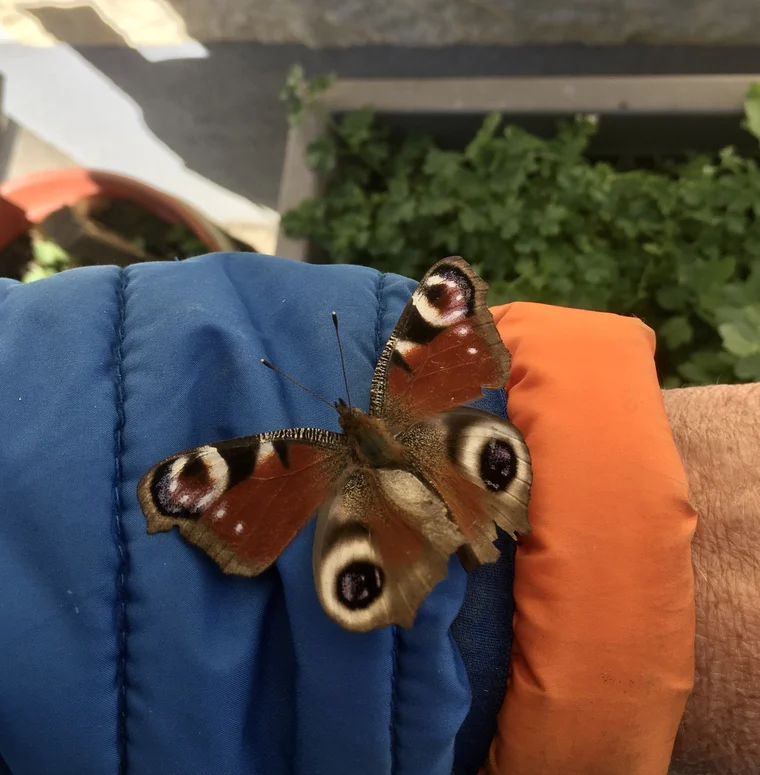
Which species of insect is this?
Aglais io
